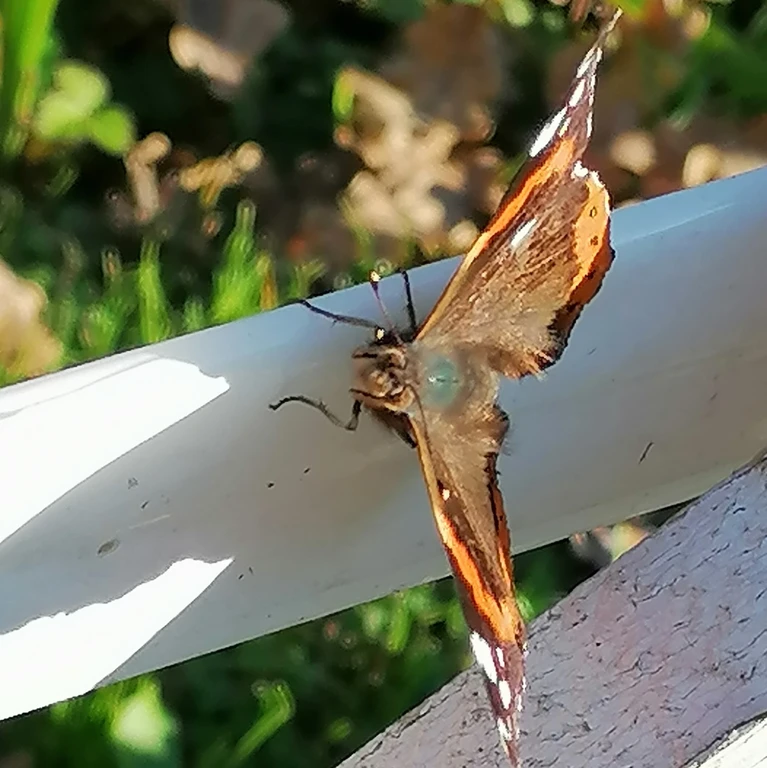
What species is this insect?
Vanessa atalanta
